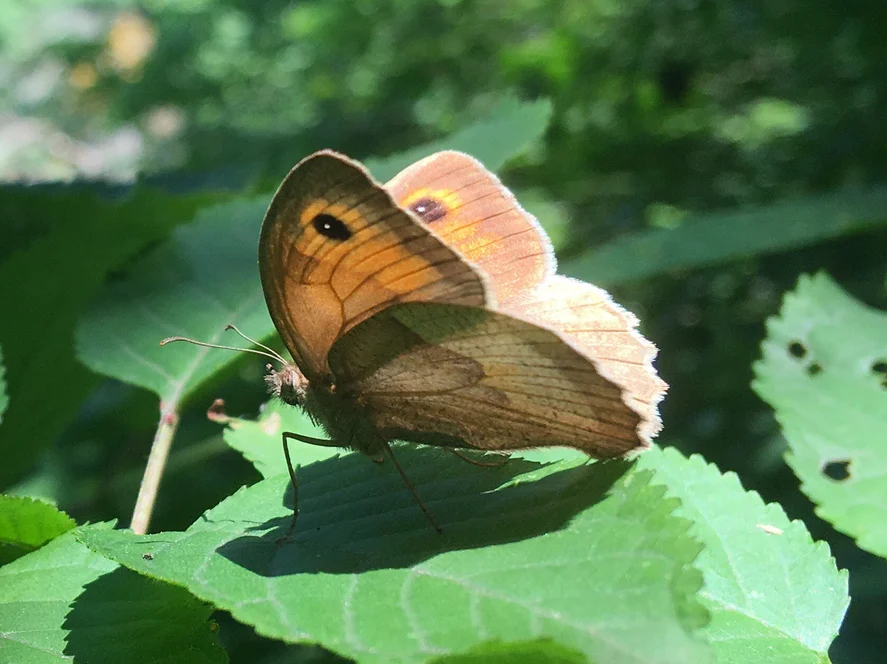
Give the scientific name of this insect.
Maniola jurtina
